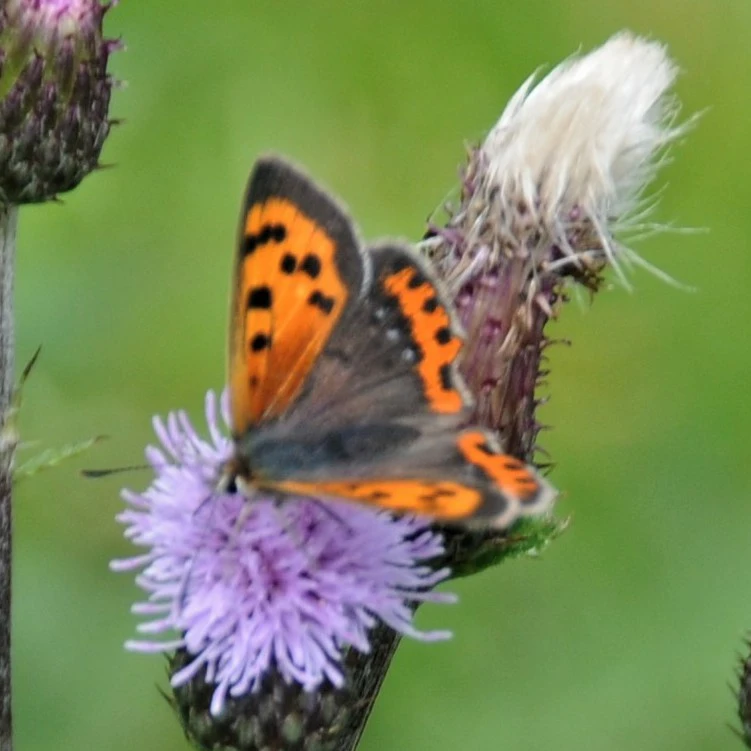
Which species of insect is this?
Lycaena phlaeas
